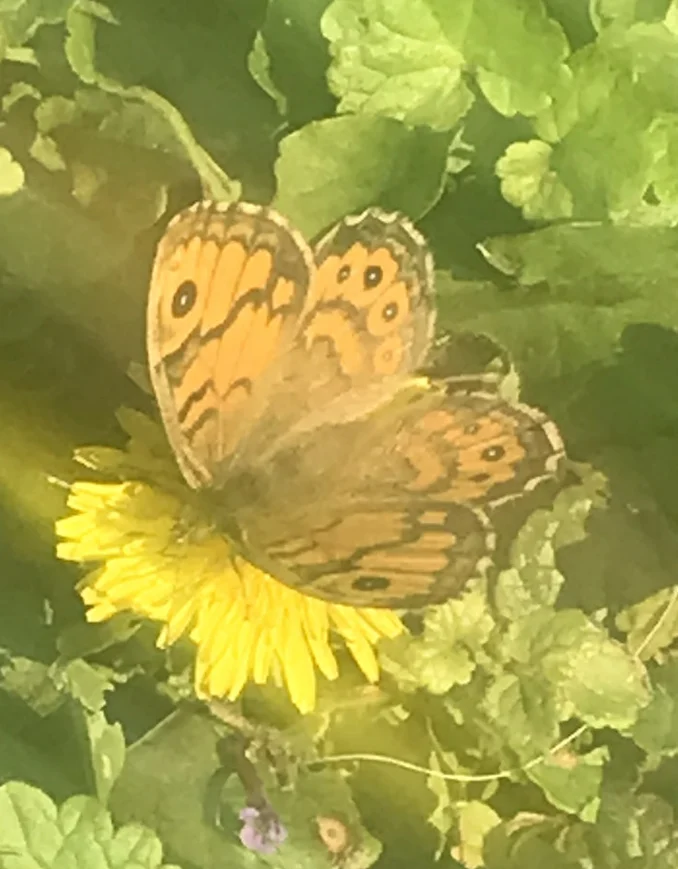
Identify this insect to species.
Lasiommata megera (also Pararge megera)
